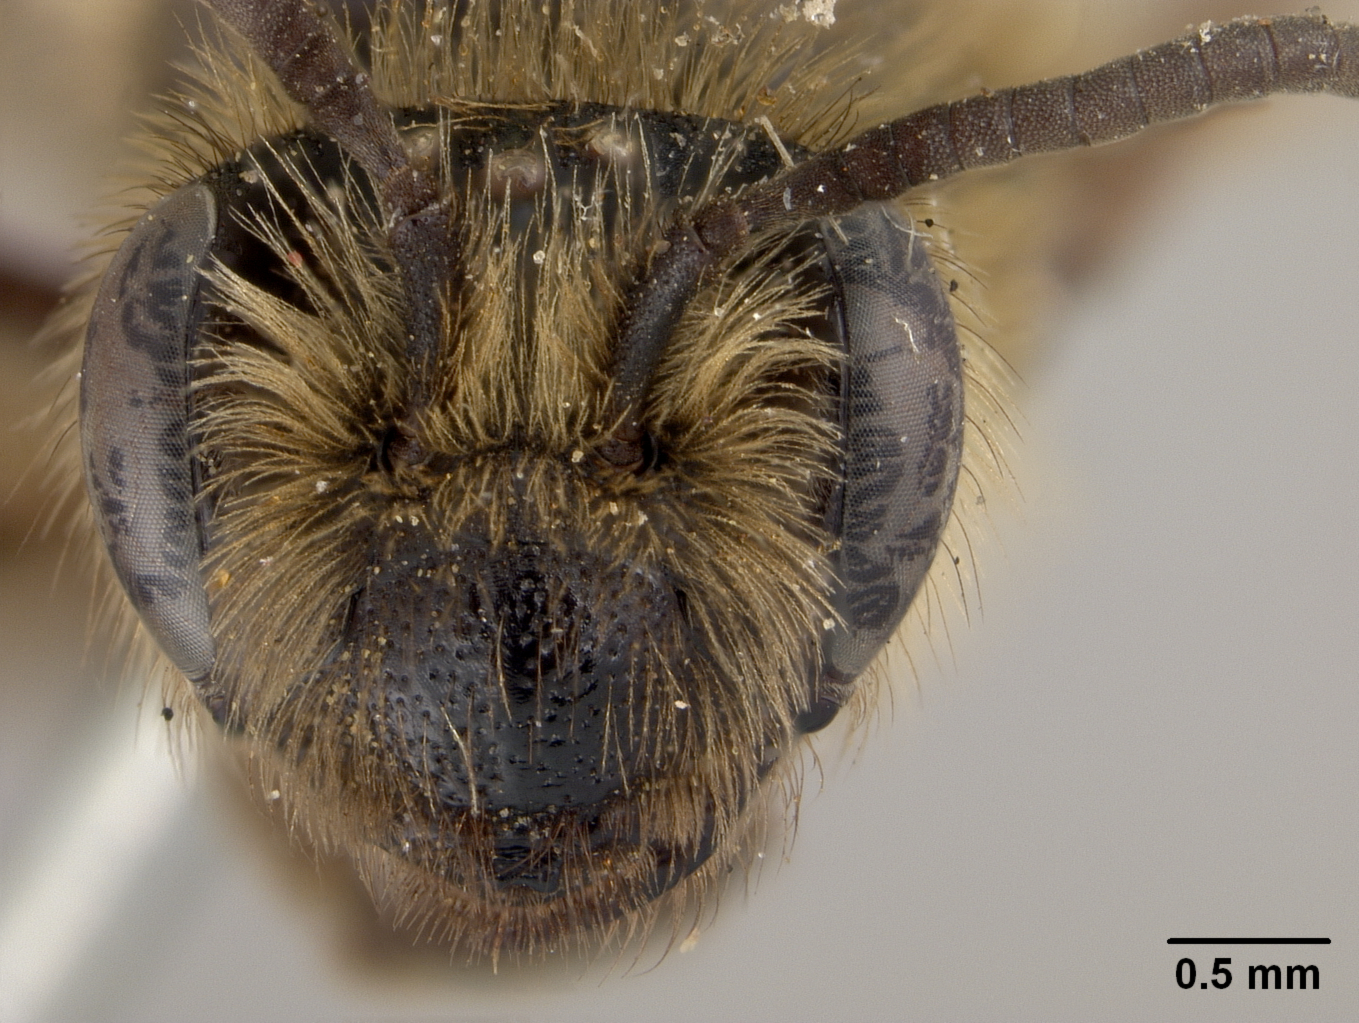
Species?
Andrena vierecki
